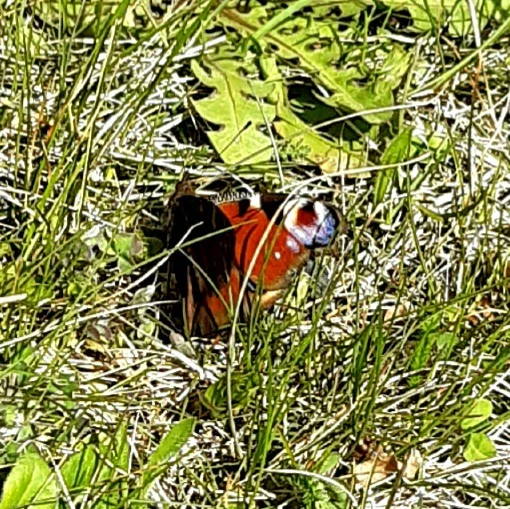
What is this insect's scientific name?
Aglais io
